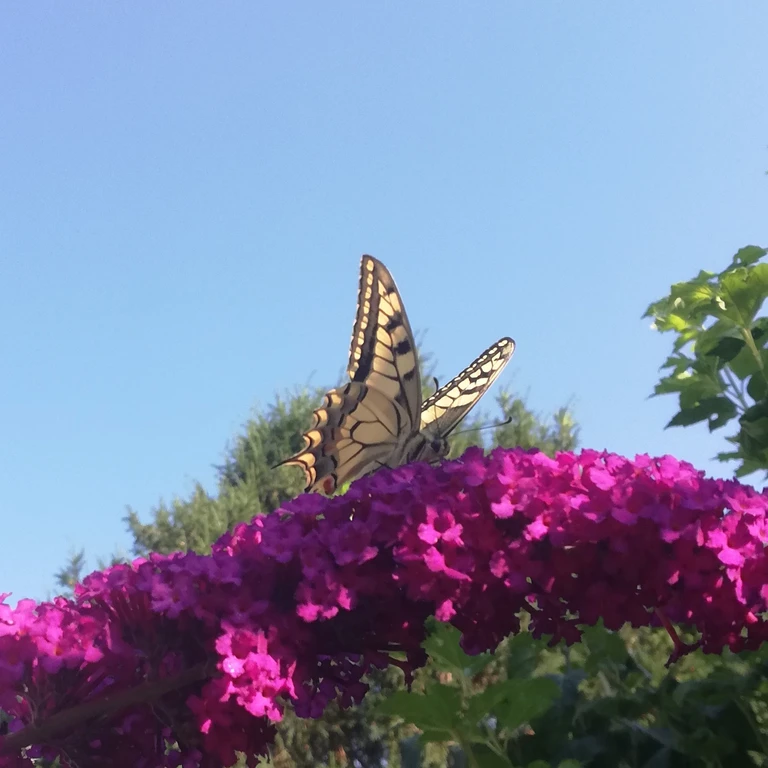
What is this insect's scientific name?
Papilio machaon
